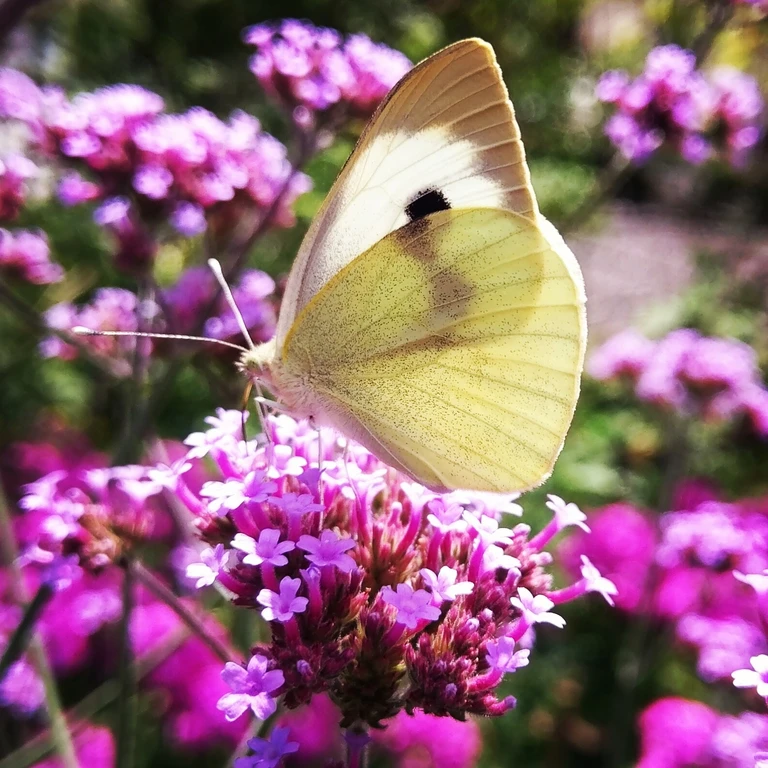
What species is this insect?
Pieris brassicae
